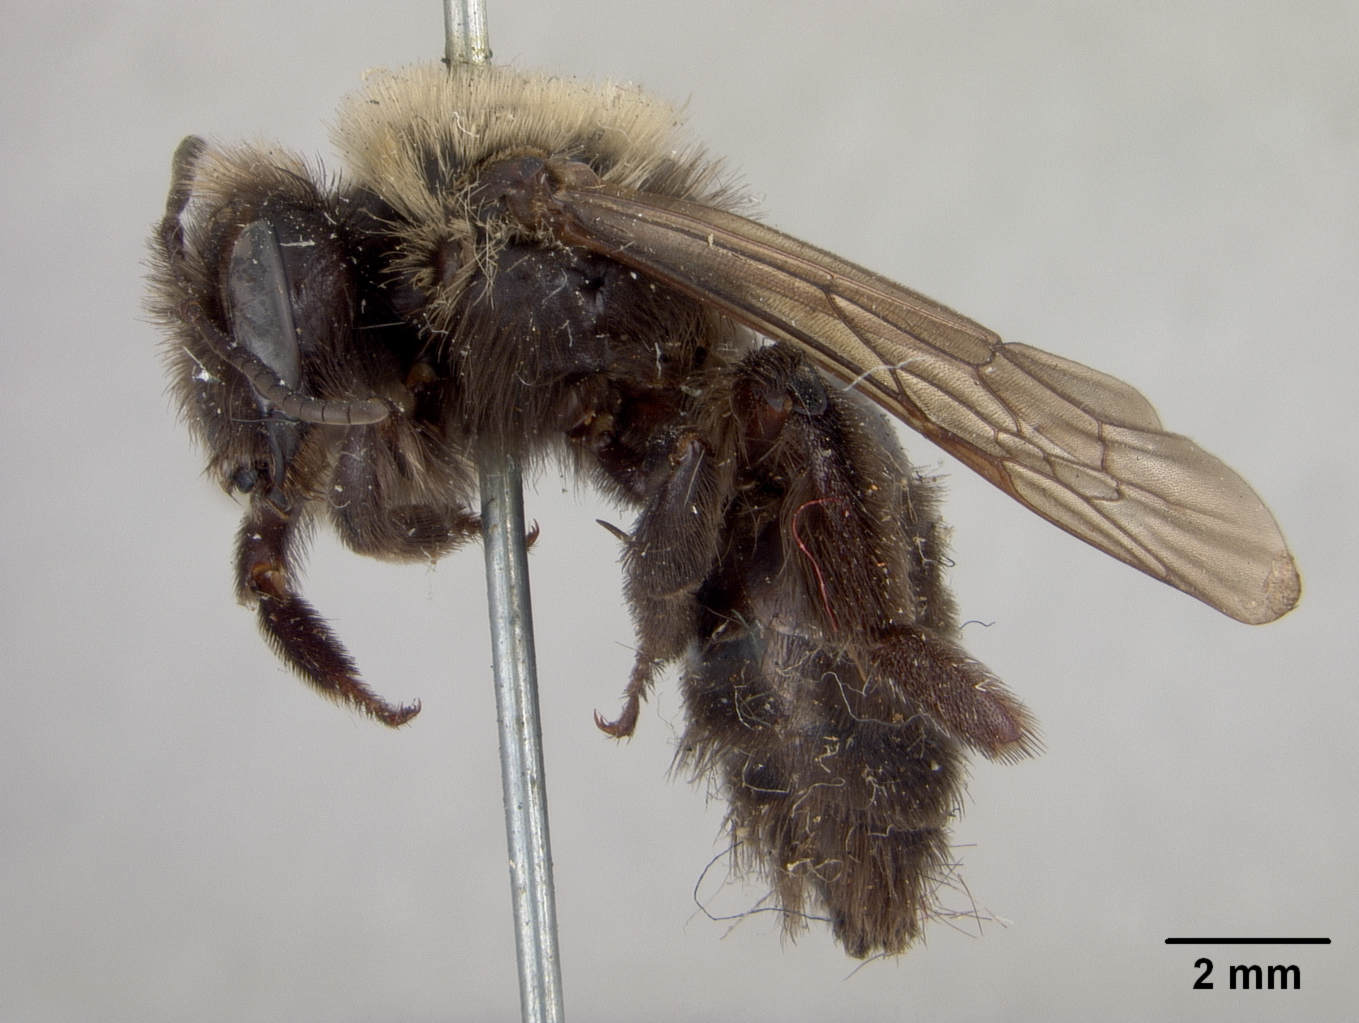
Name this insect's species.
Andrena pluvialis
